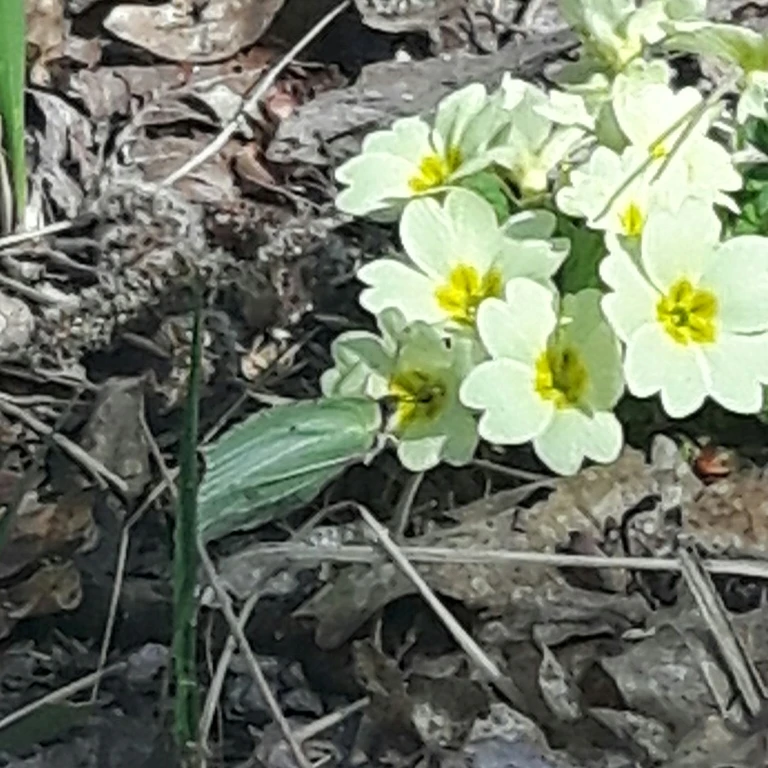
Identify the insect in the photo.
Gonepteryx rhamni
